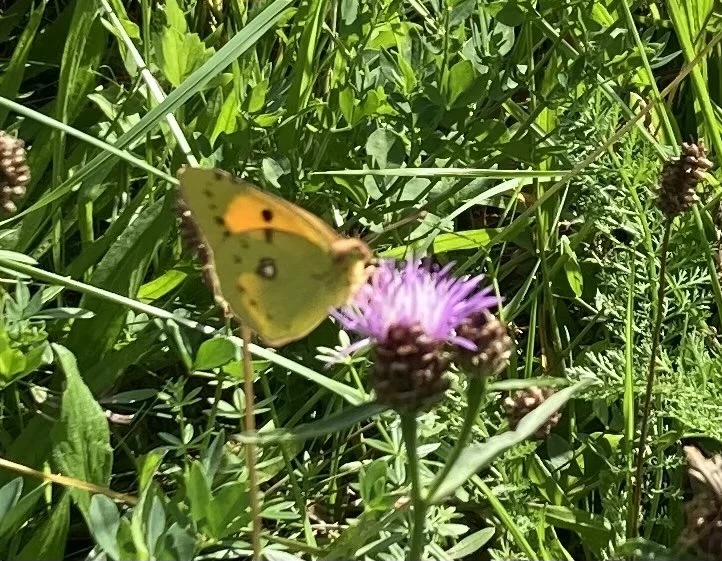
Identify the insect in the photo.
Colias croceus
